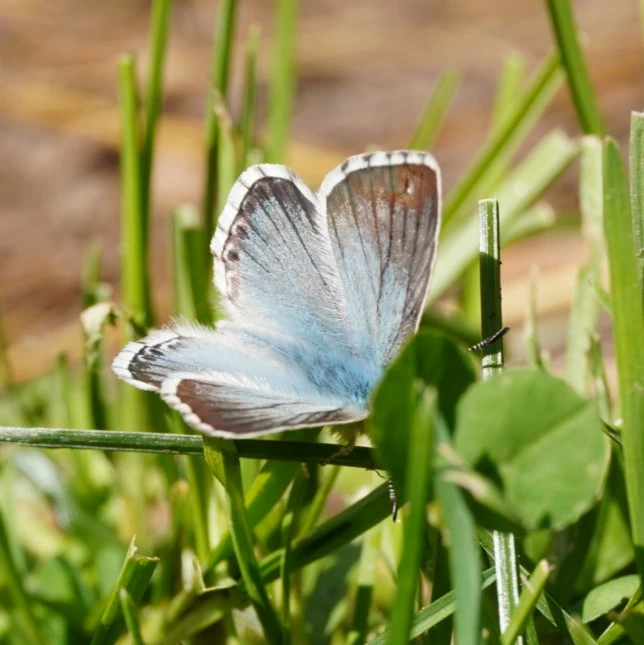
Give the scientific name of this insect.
Lysandra coridon
